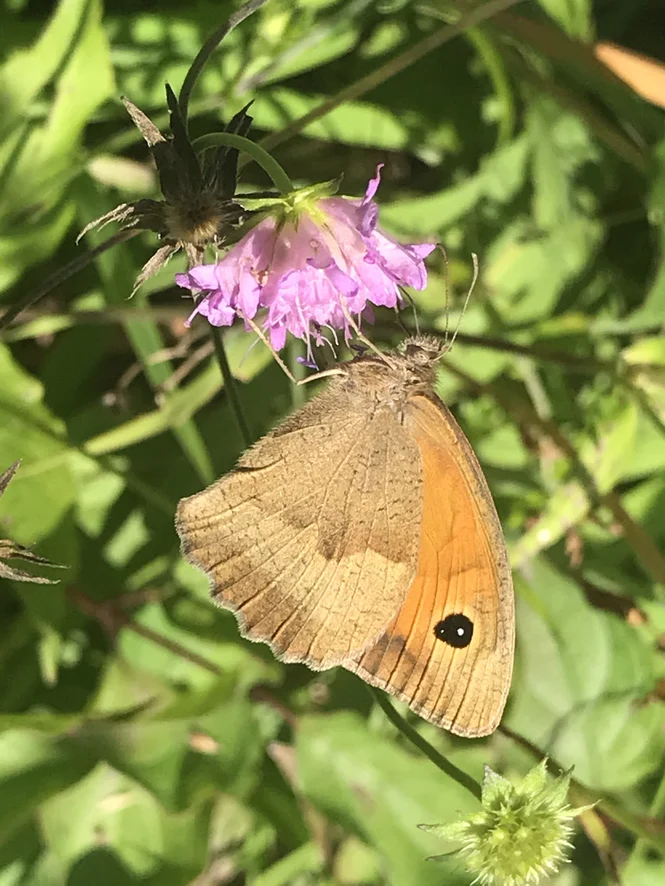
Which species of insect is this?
Maniola jurtina
